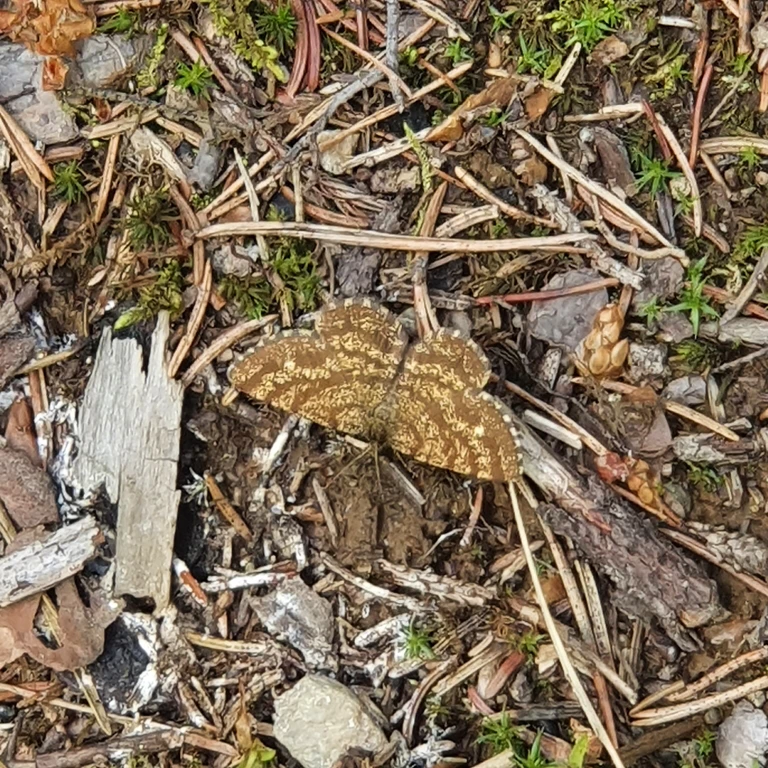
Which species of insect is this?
Ematurga atomaria
